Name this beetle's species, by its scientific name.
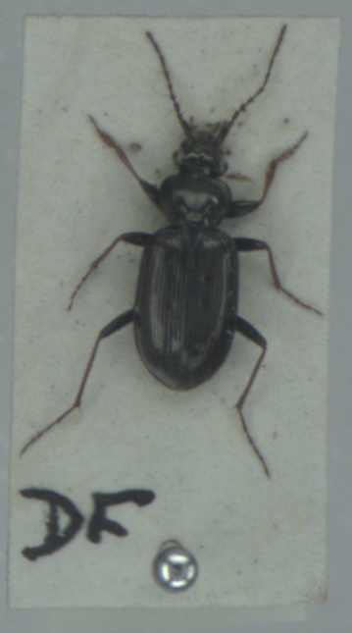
Loricera pilicornis
